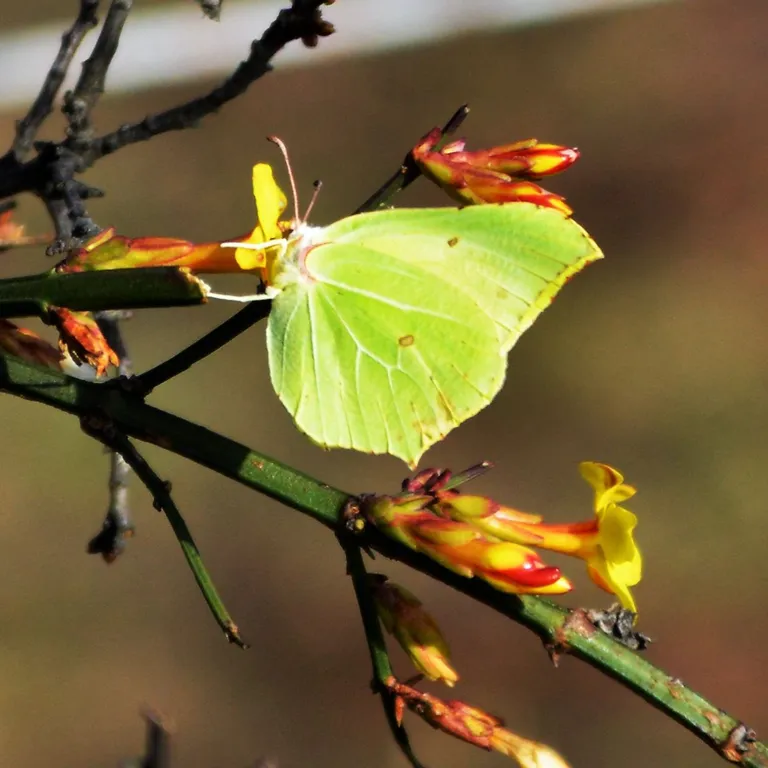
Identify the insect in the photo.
Gonepteryx rhamni
